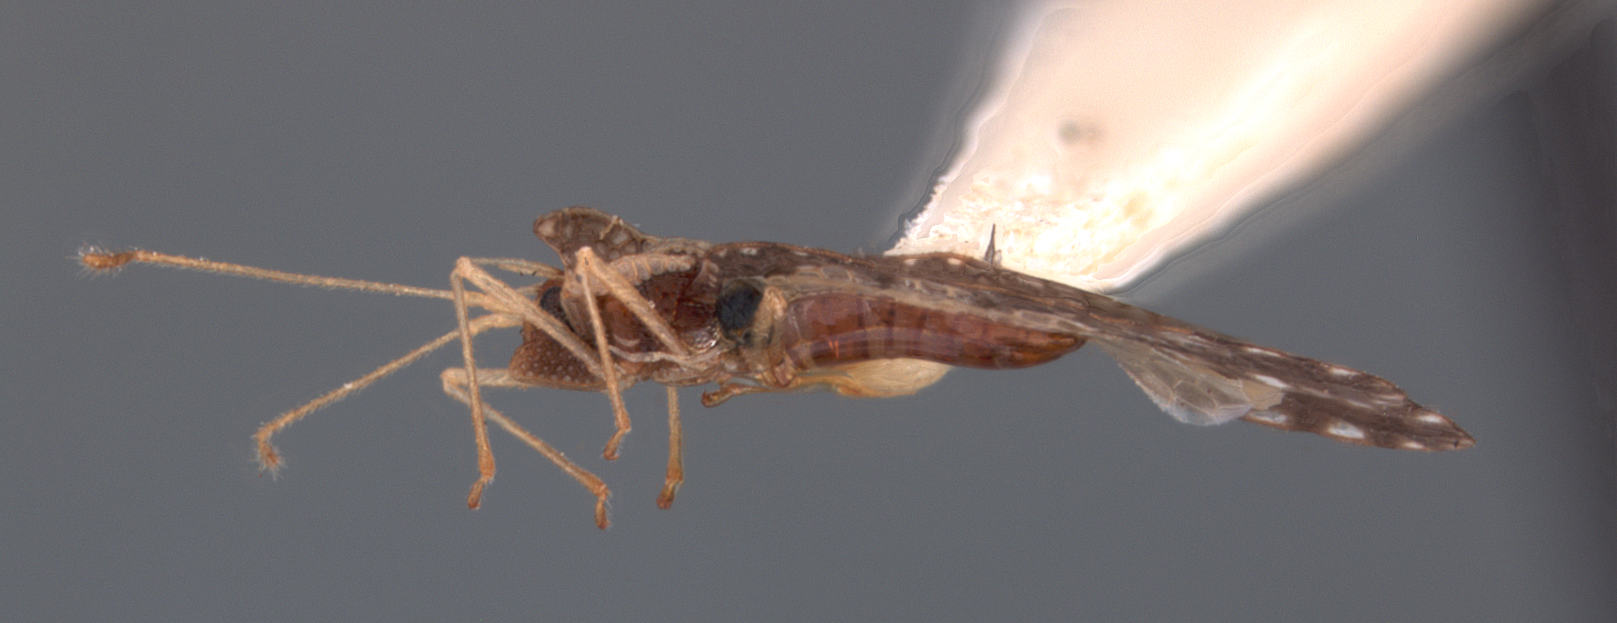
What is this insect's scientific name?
Leptodictya ecuadoris
